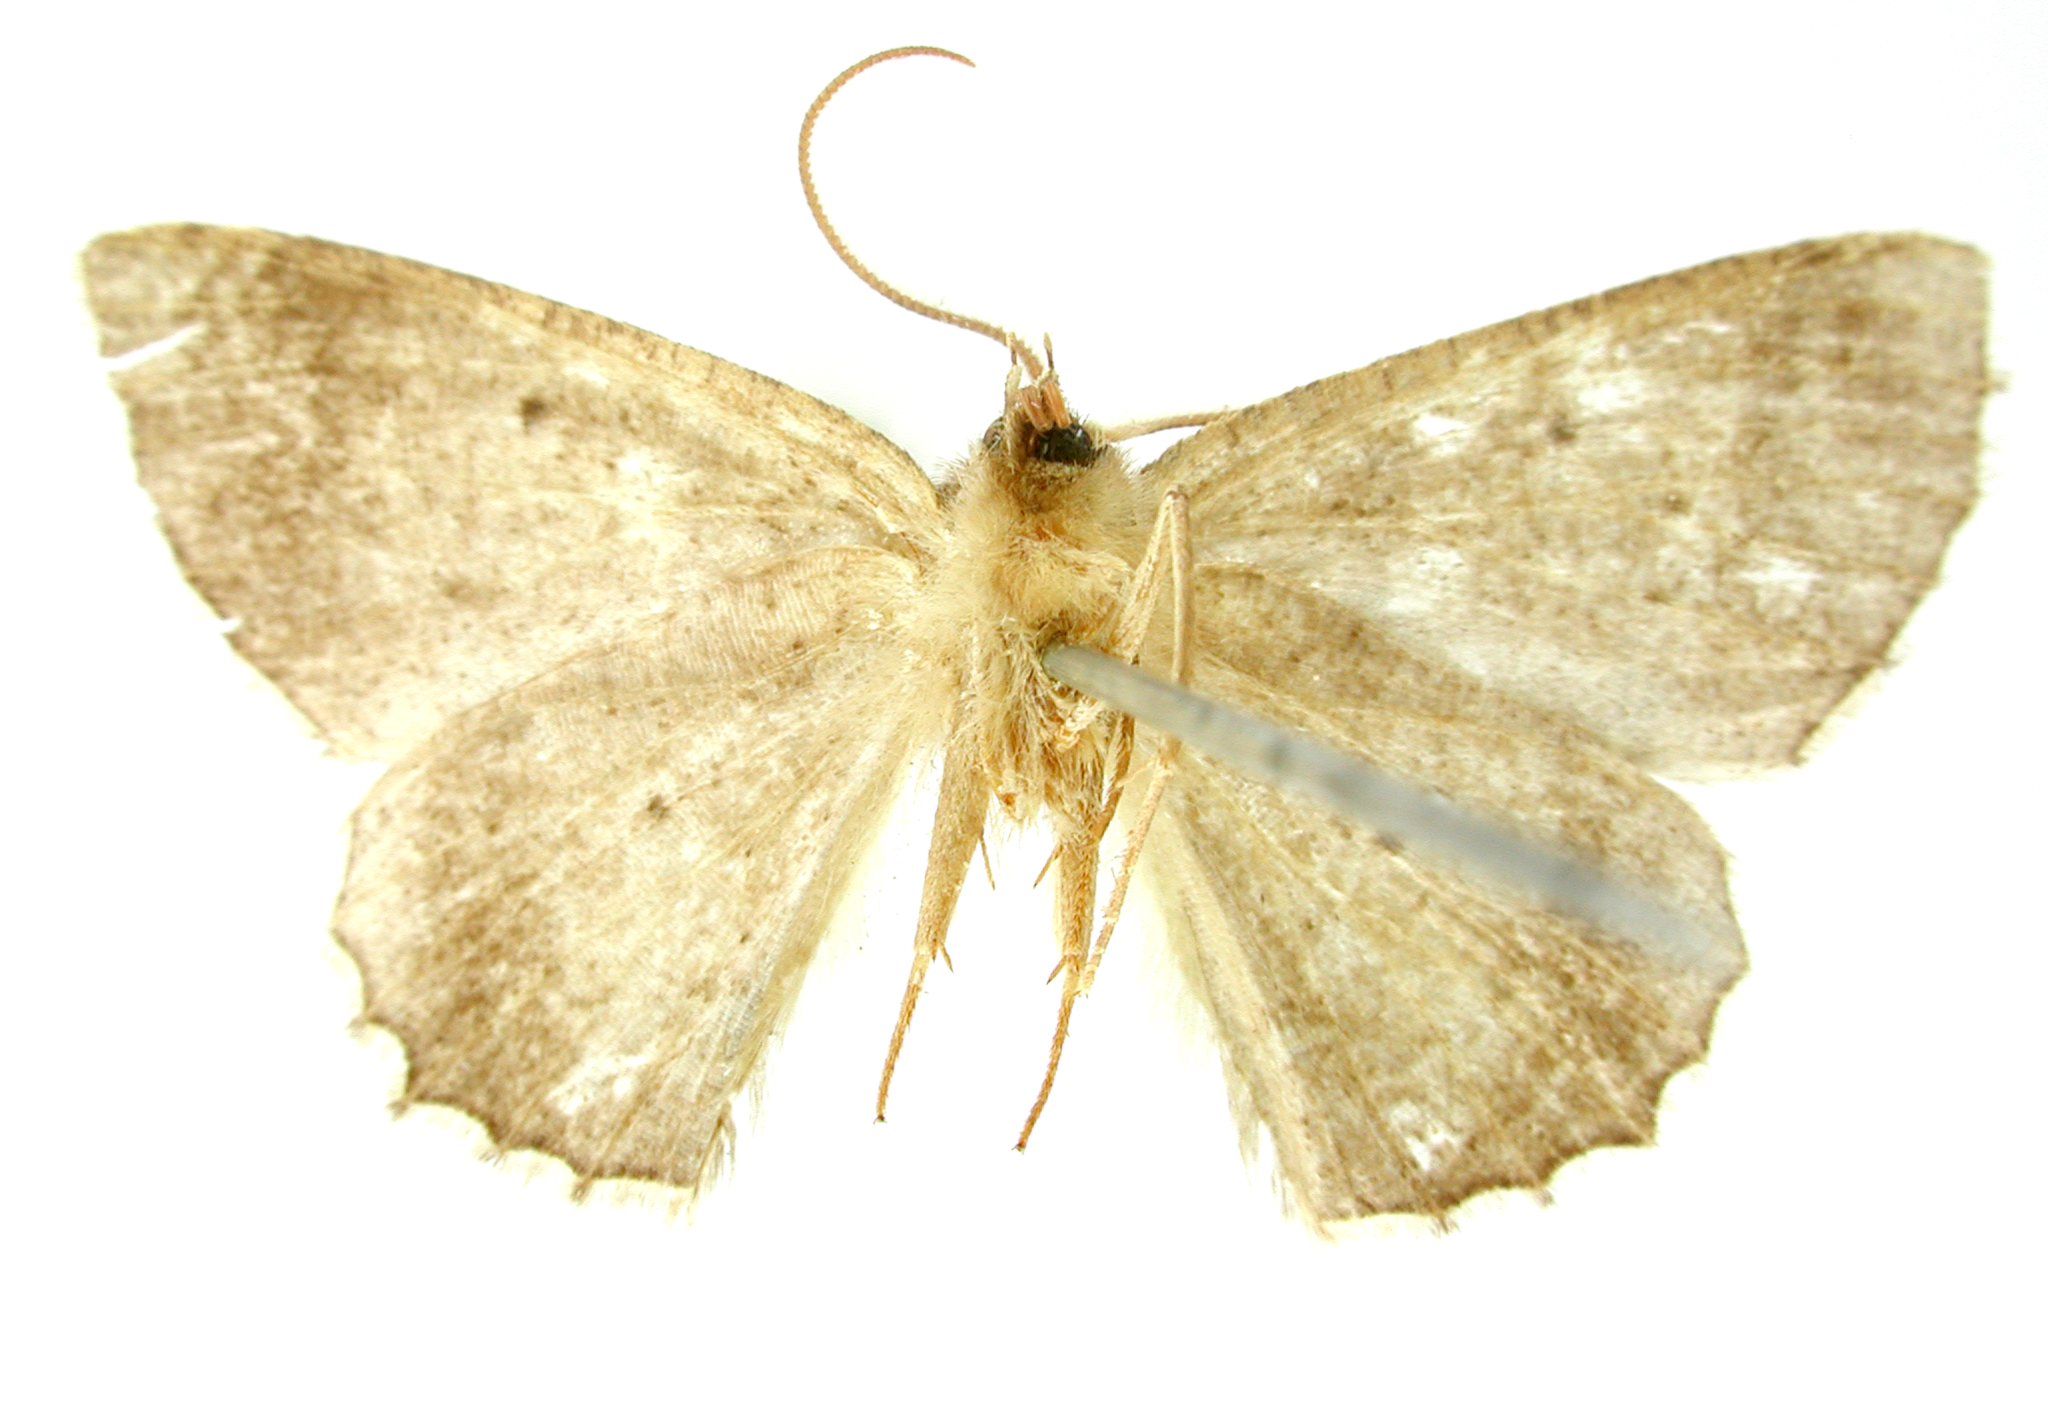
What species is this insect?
Sabulodes brumosa
